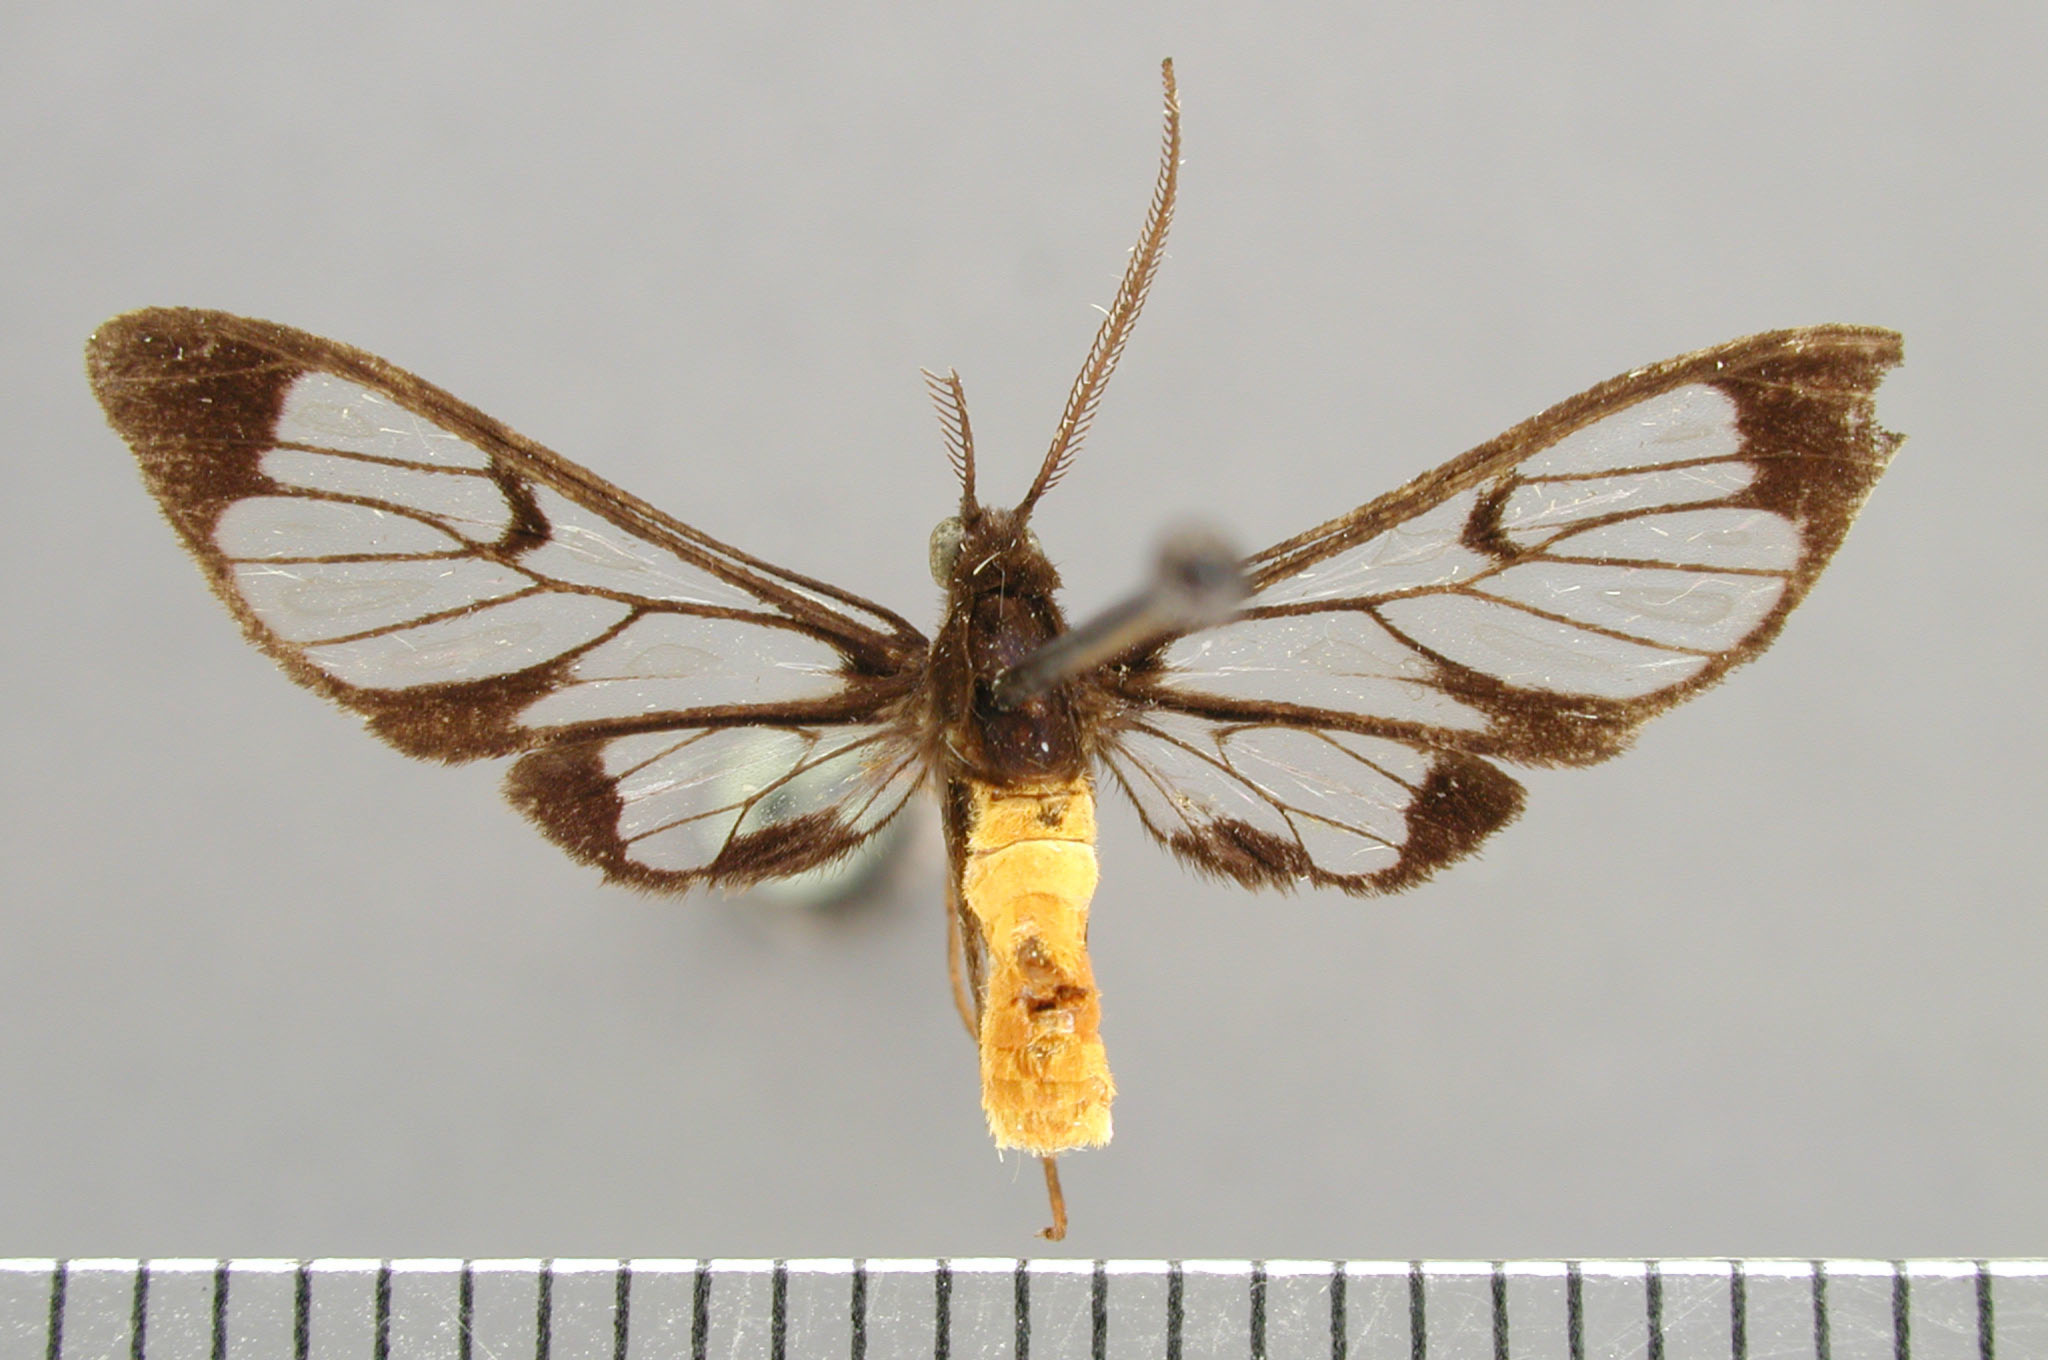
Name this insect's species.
Cosmosoma hercynacula
